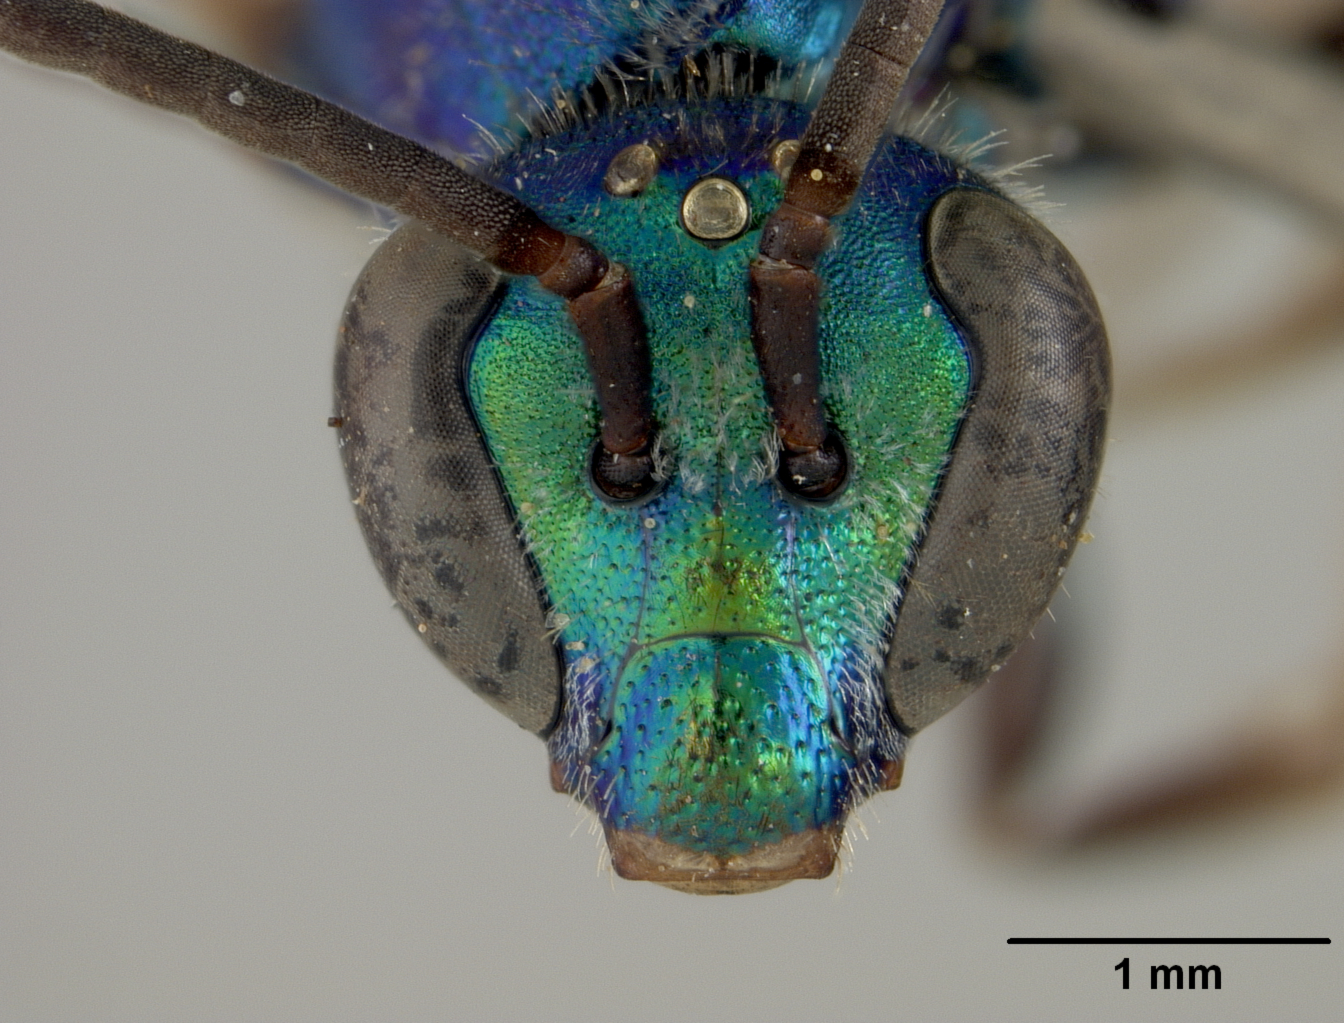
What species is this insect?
Augochlora amatitlana
